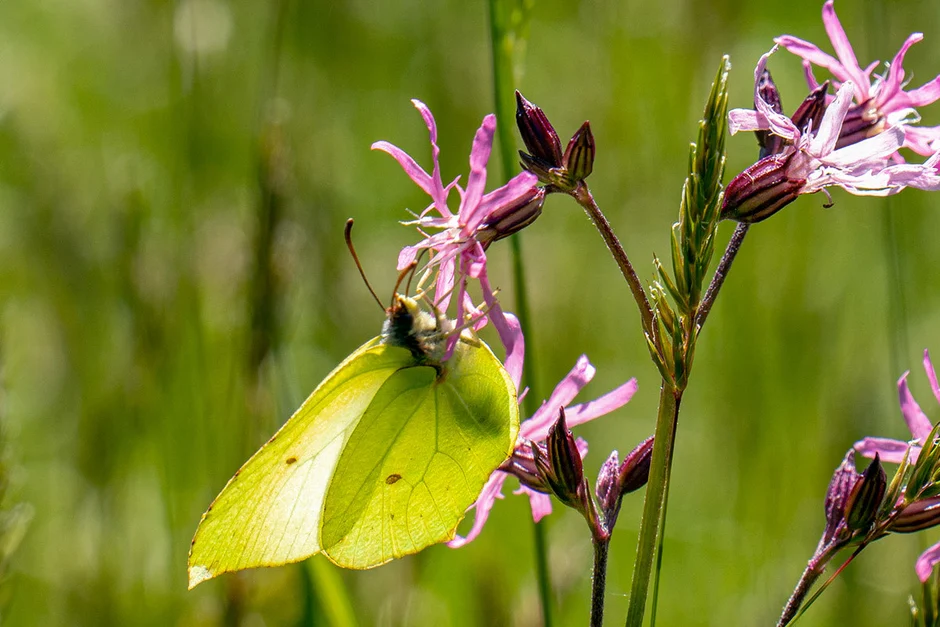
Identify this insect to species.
Gonepteryx rhamni
